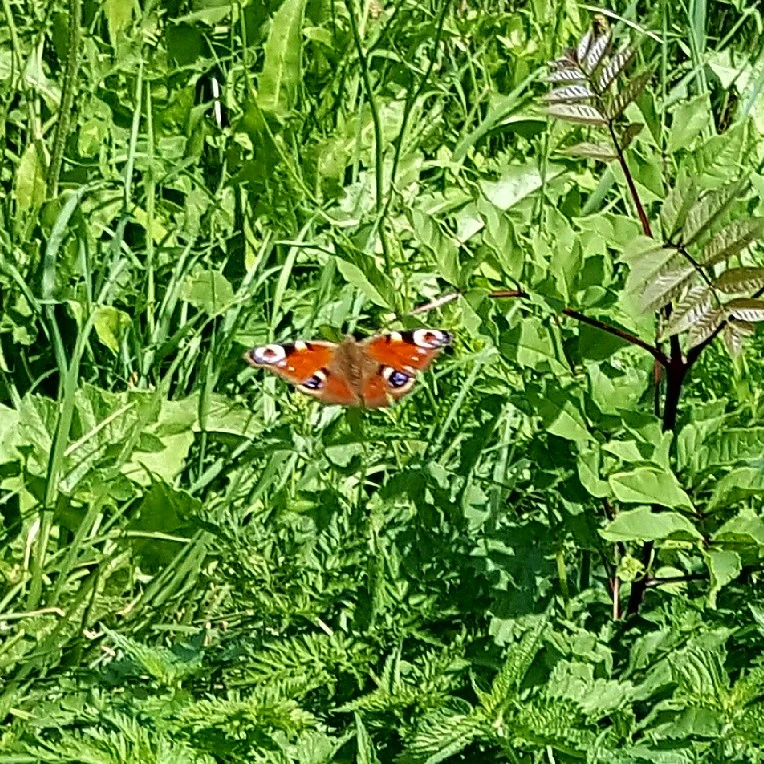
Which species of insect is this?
Aglais io
